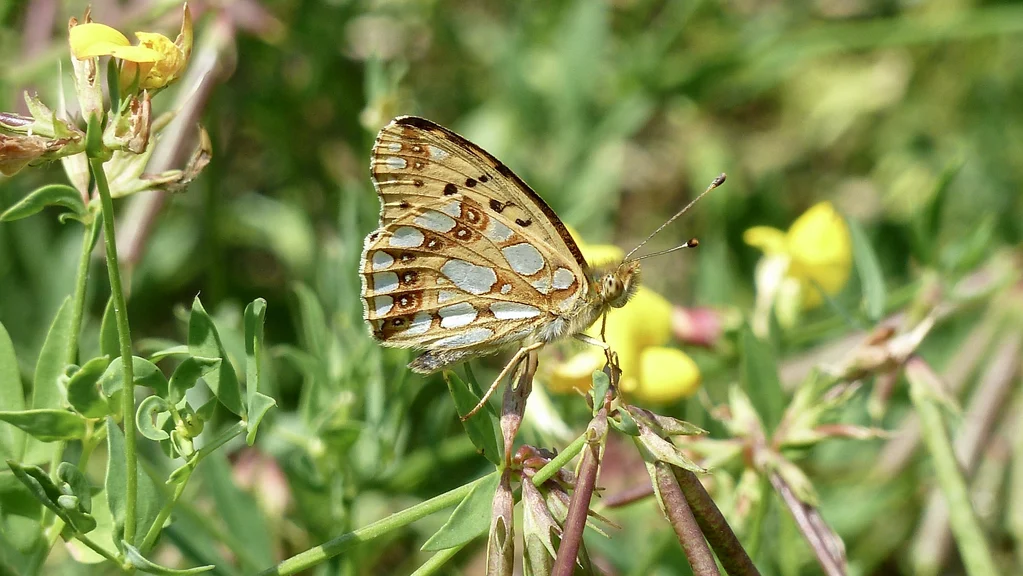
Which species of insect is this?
Issoria lathonia
